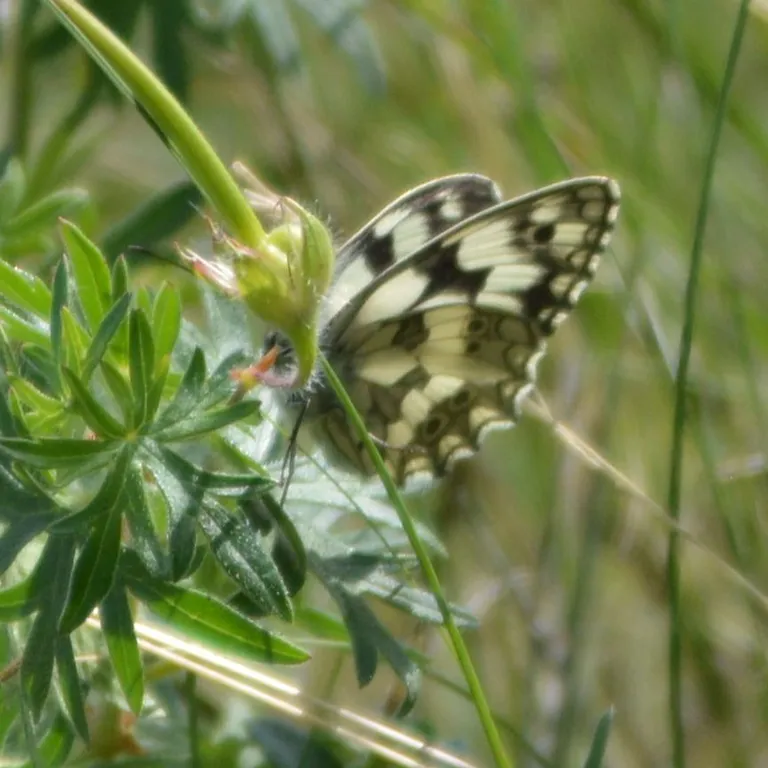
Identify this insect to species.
Melanargia galathea
